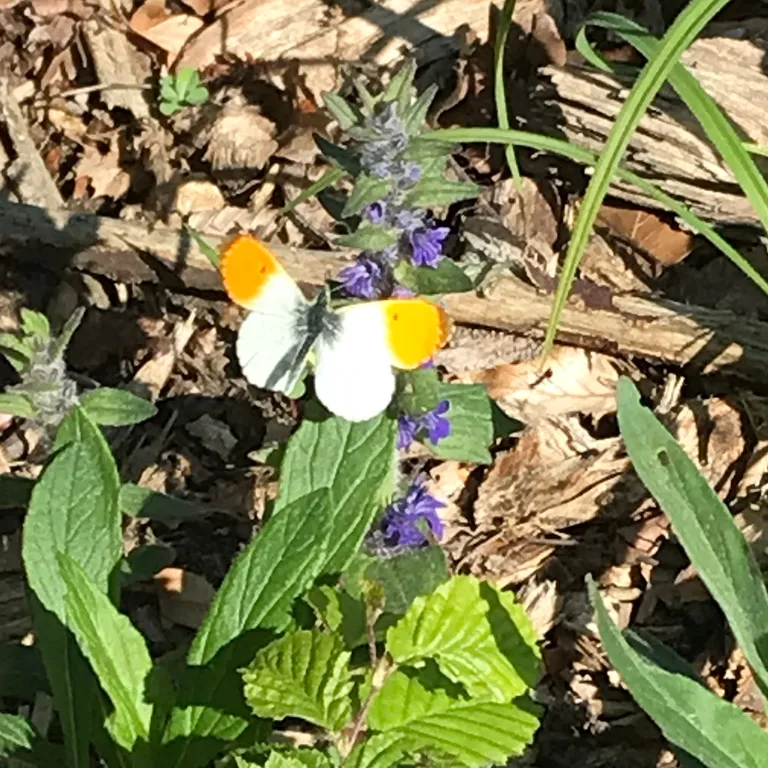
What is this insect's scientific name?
Anthocharis cardamines
